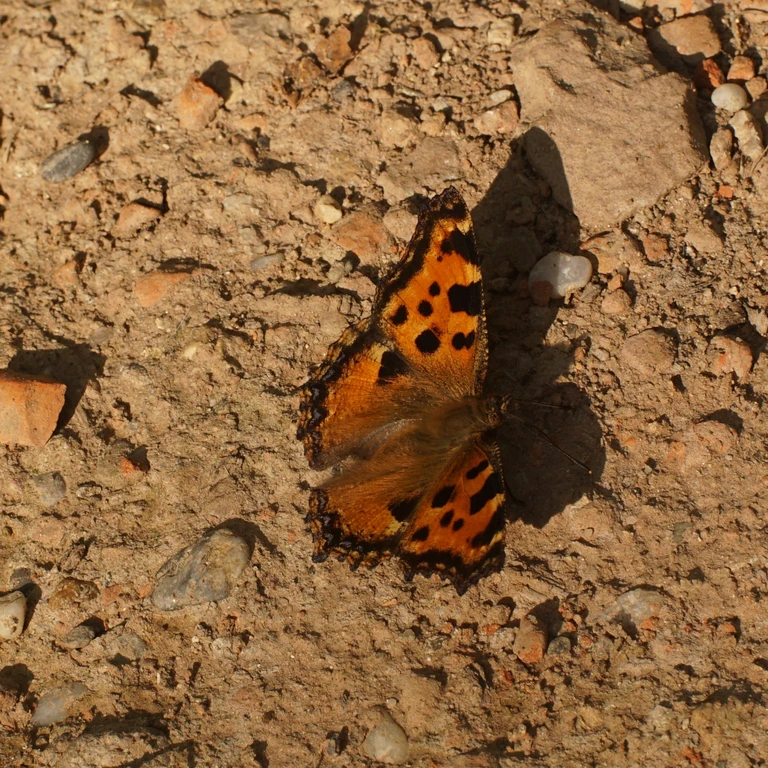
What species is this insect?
Nymphalis polychloros
